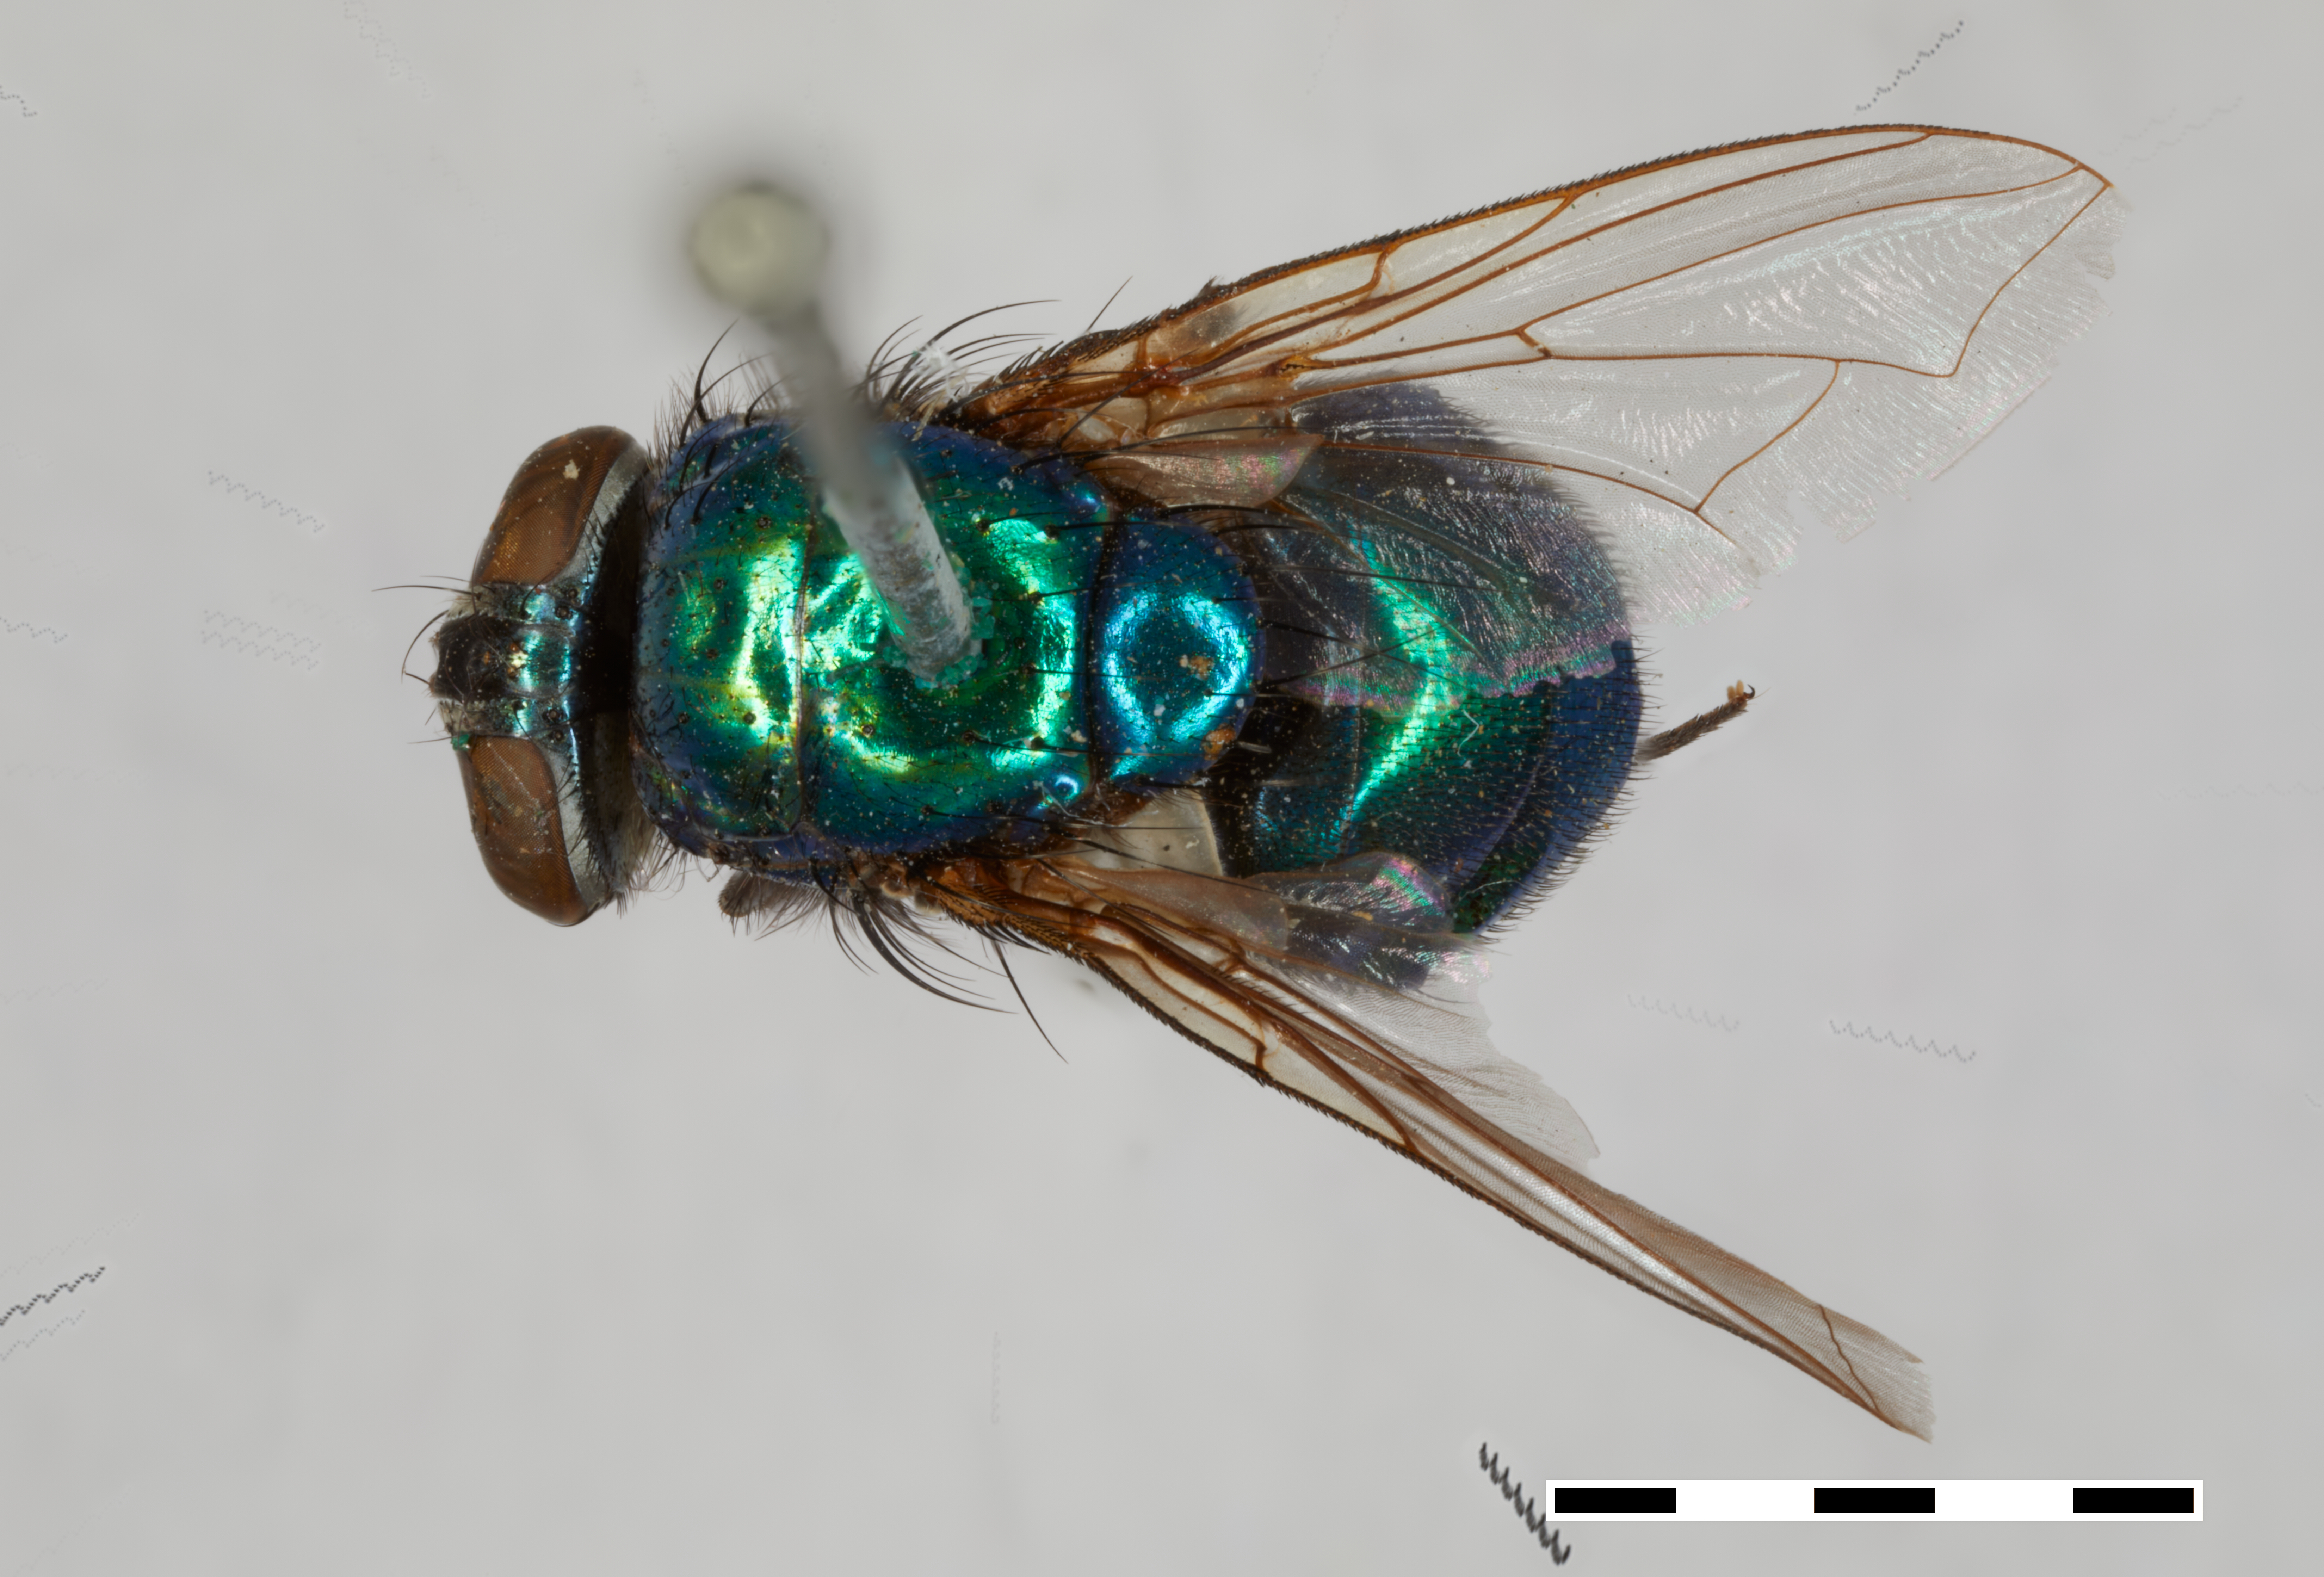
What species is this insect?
Lucillia unicolor (also Phaenicia mexicana)
